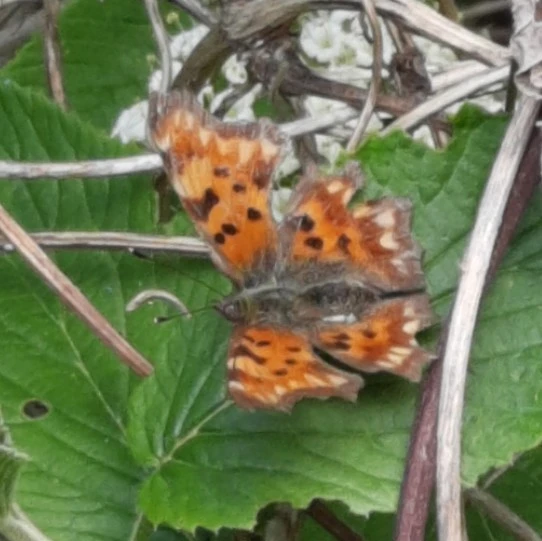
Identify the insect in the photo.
Polygonia c-album
